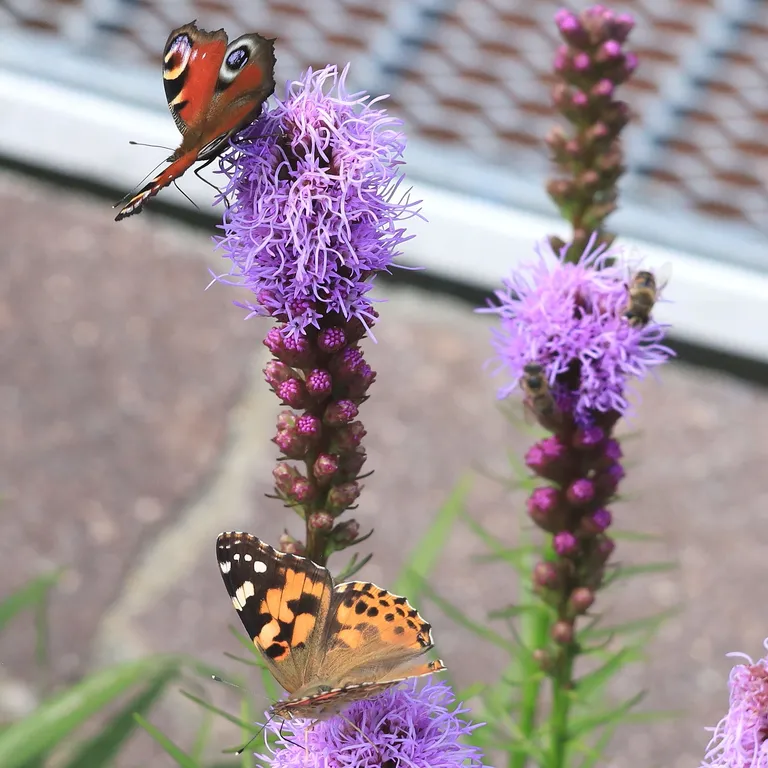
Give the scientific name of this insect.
Vanessa cardui
